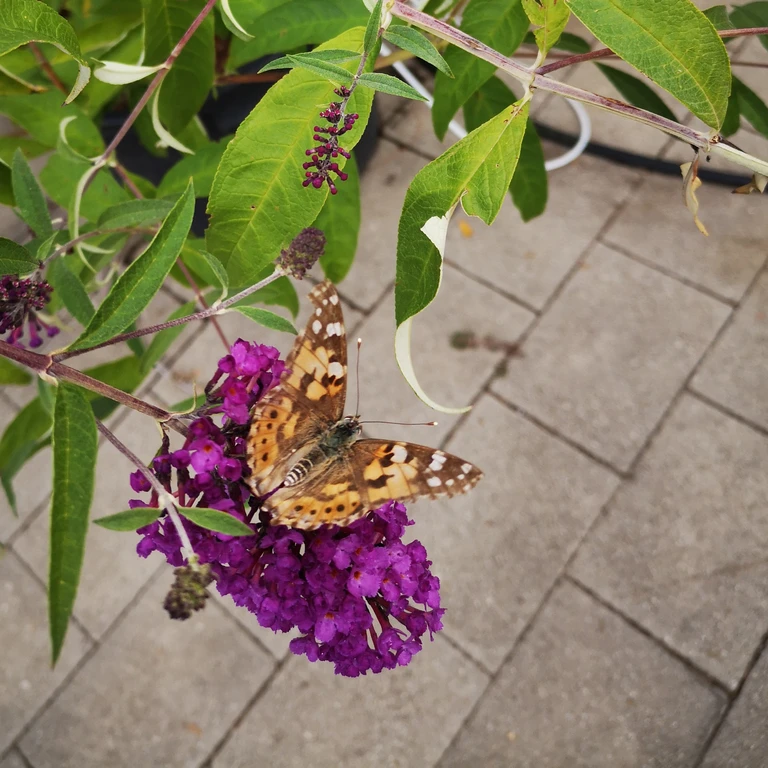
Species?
Vanessa cardui
